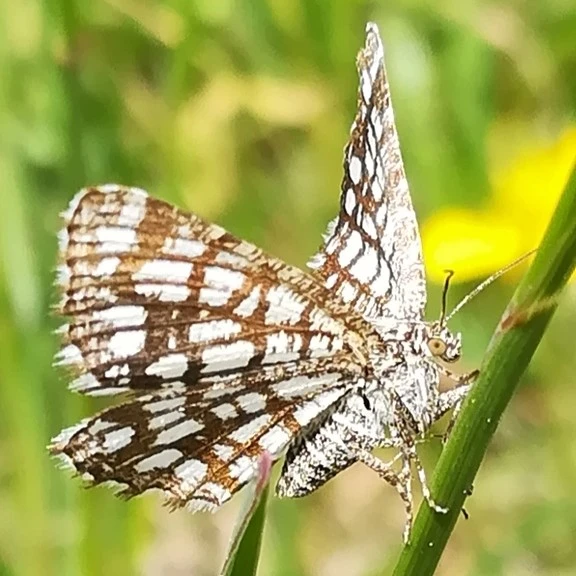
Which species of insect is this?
Chiasmia clathrata
